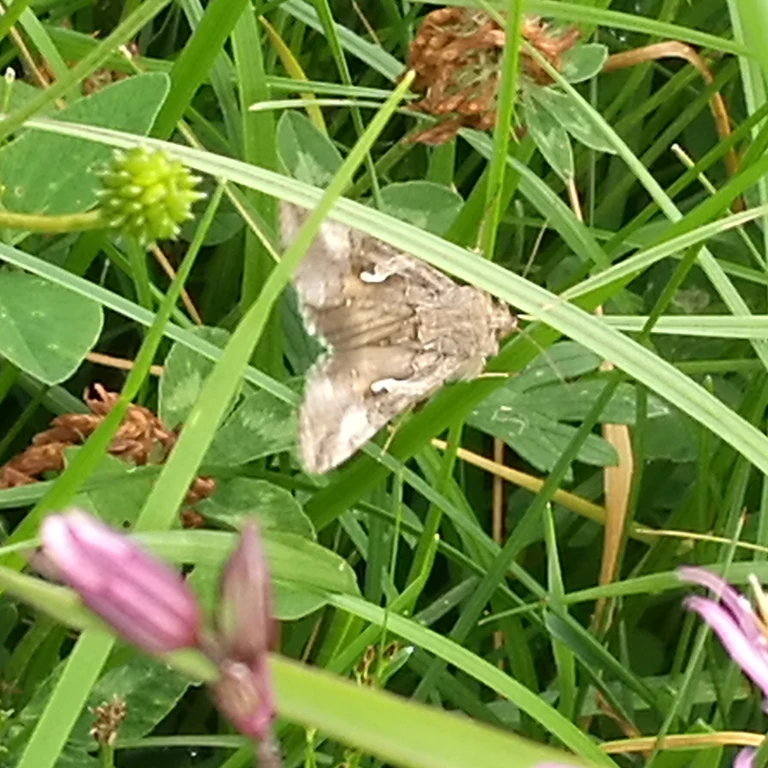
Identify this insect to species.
Autographa gamma
